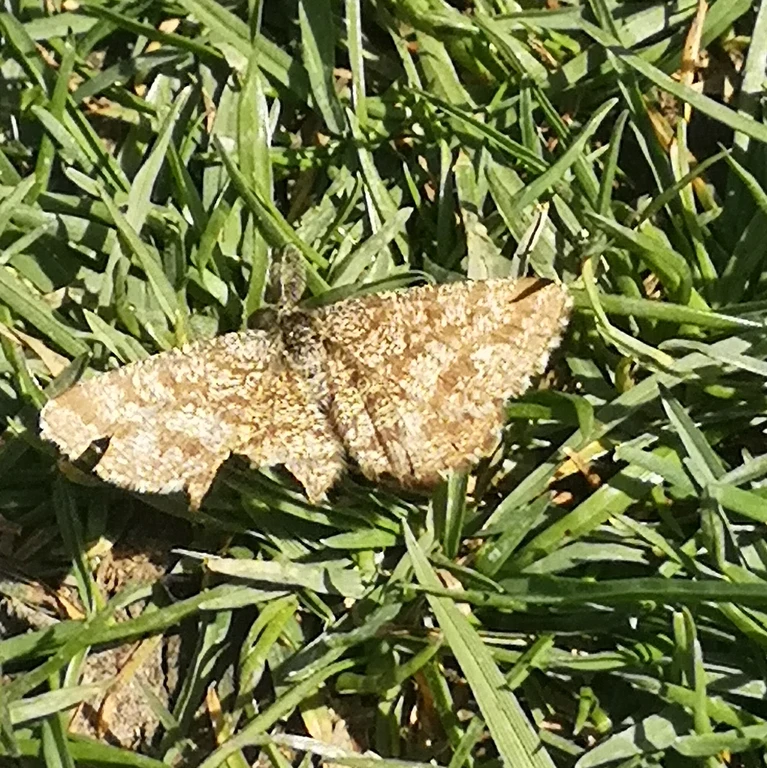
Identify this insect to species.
Ematurga atomaria
